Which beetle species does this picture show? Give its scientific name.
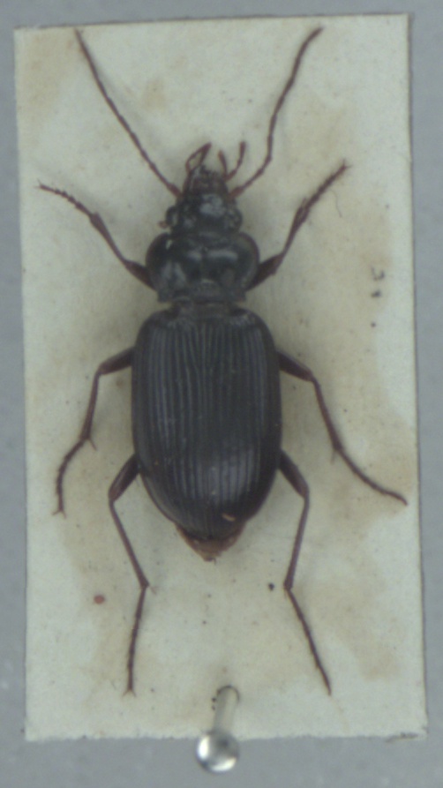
Nebria brevicollis
